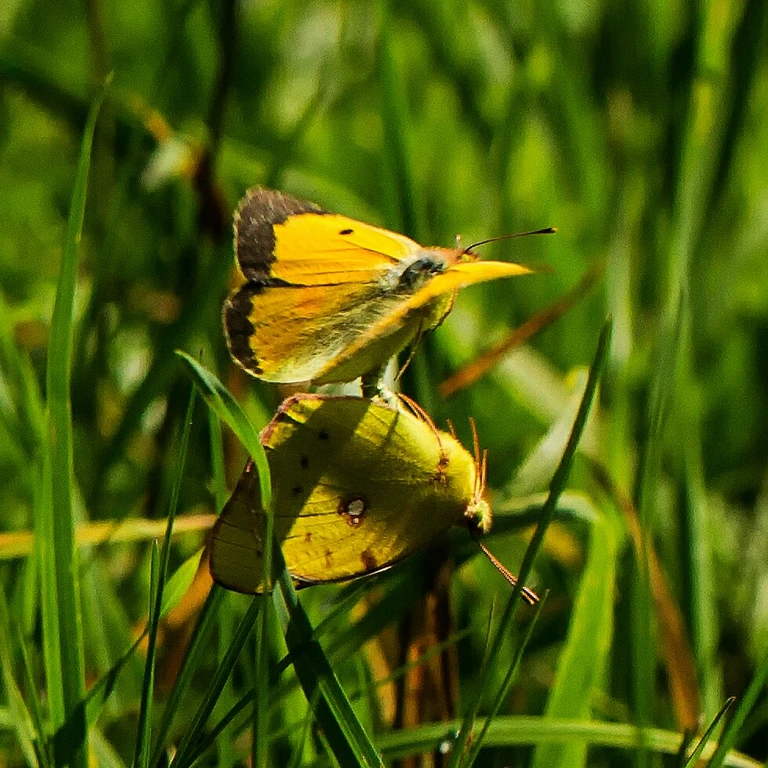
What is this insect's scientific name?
Colias croceus
